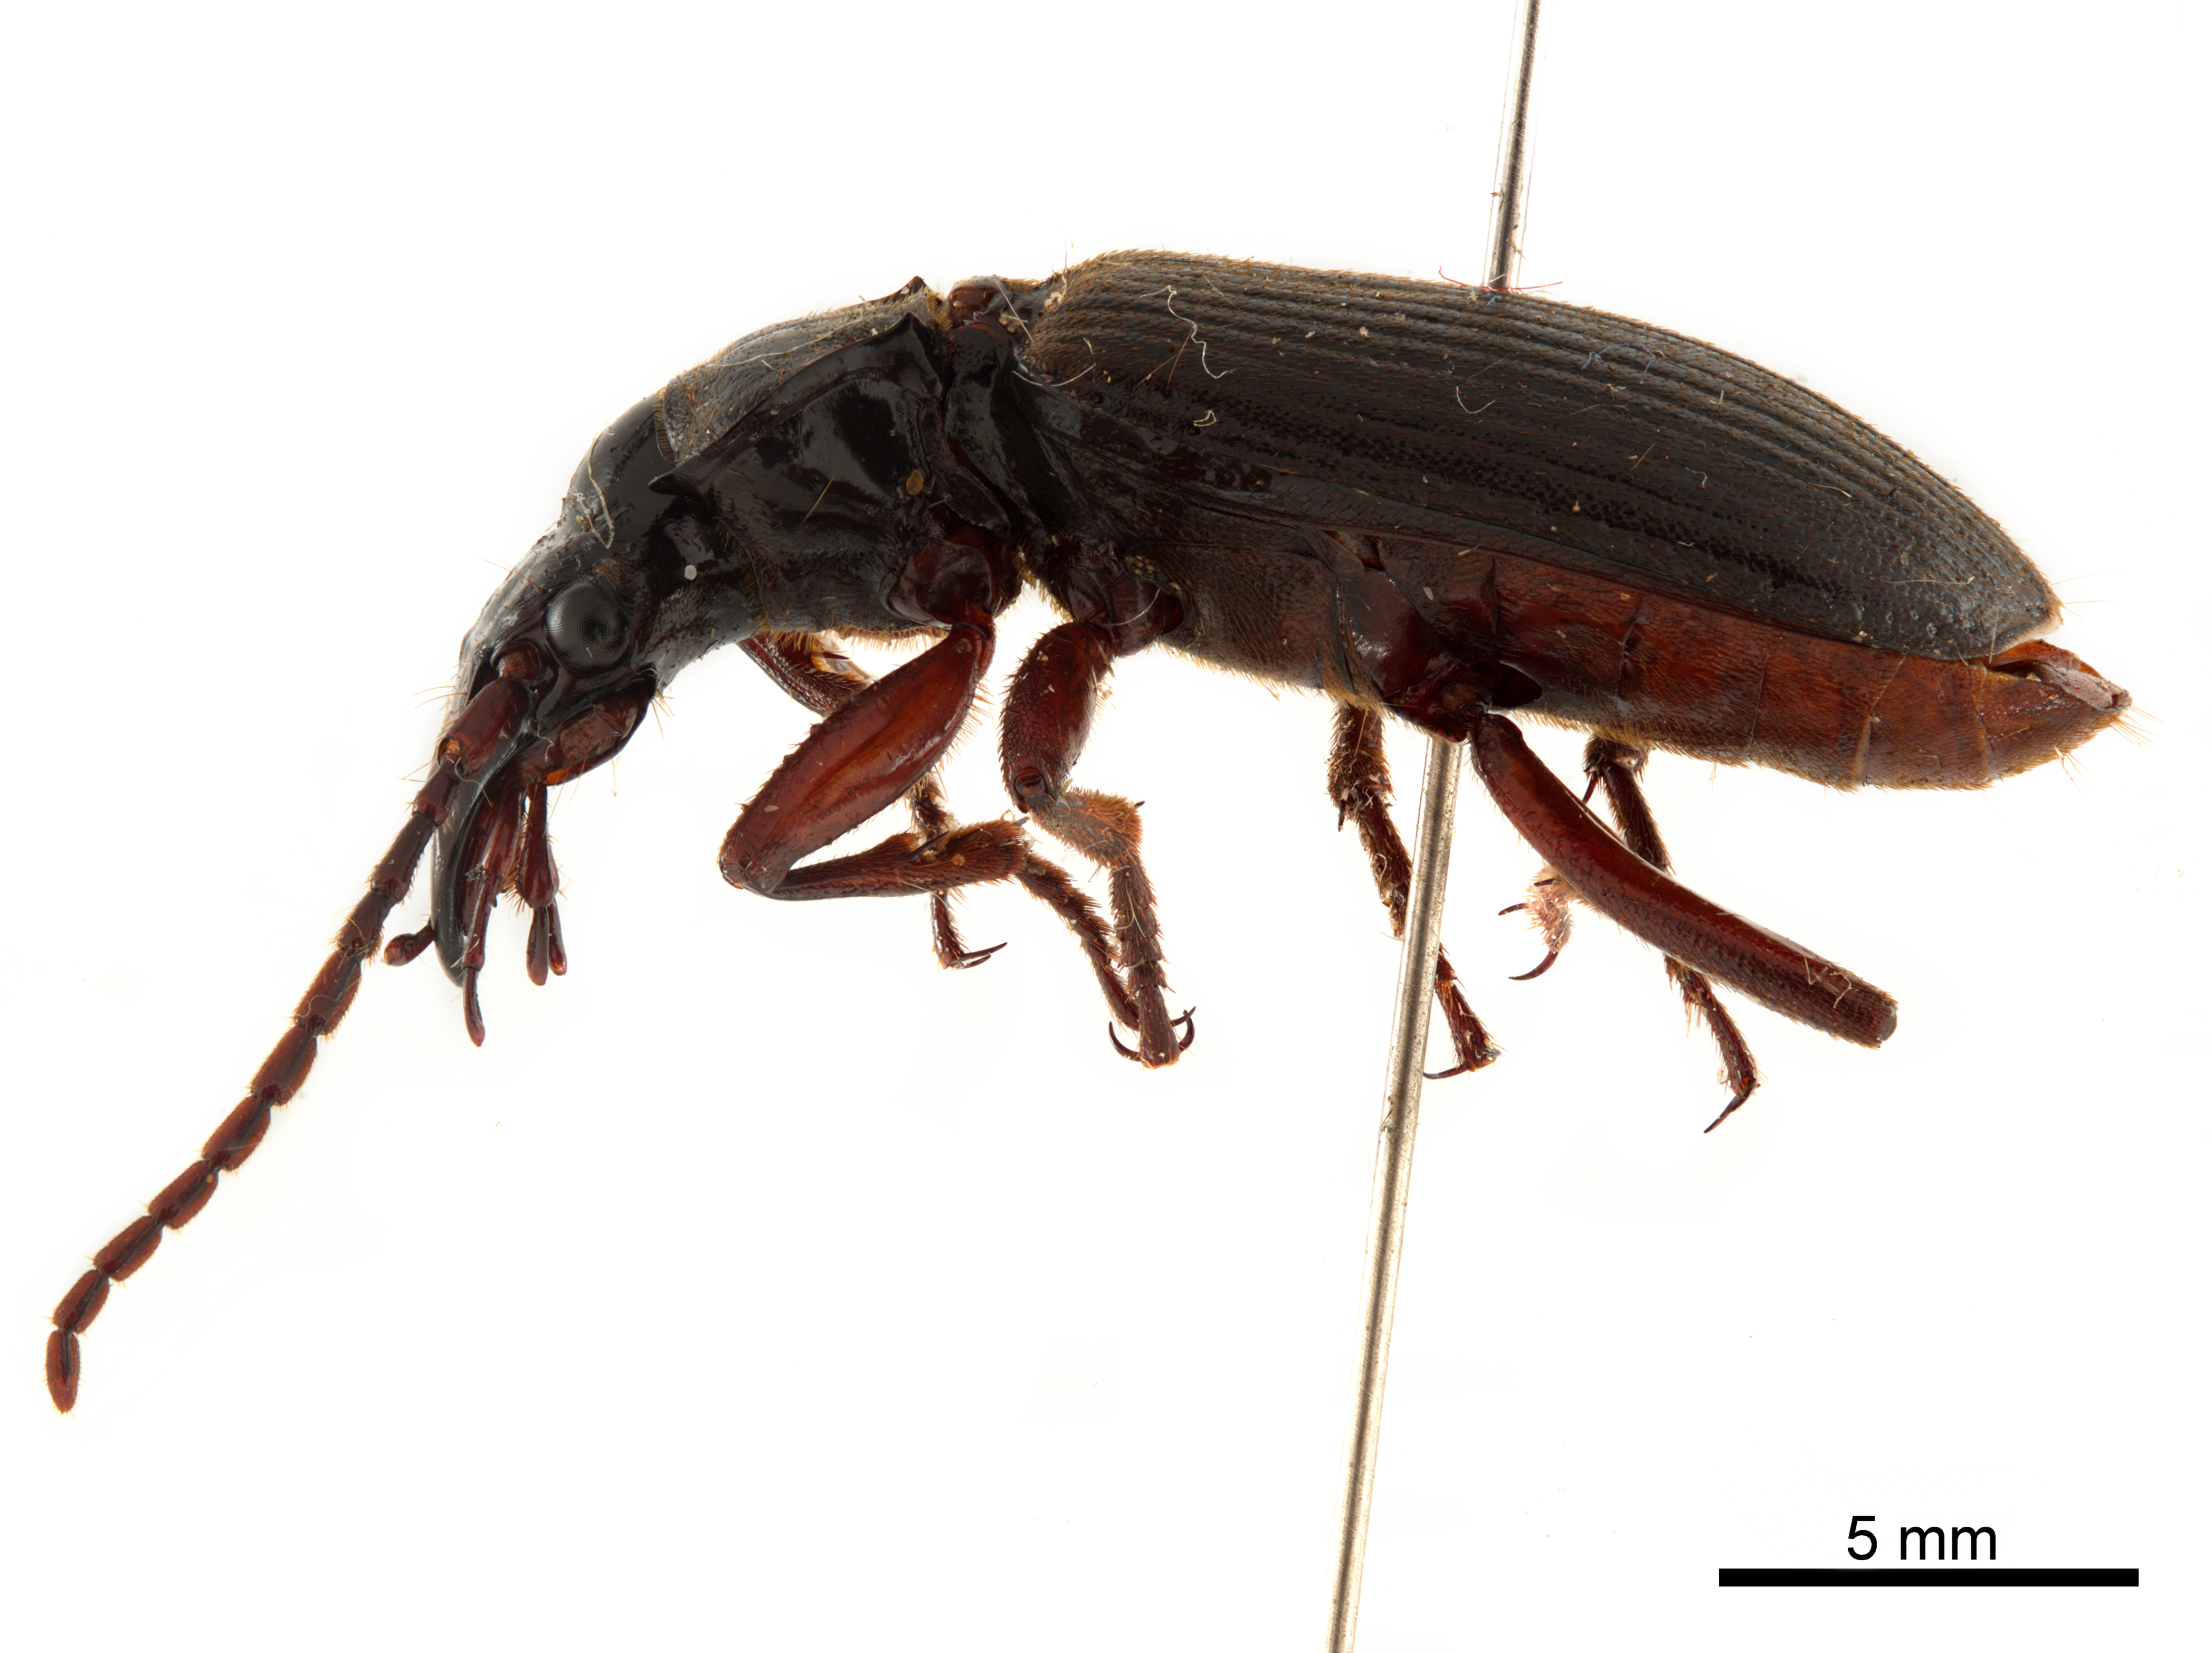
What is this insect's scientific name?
Helluodes taprobanae
